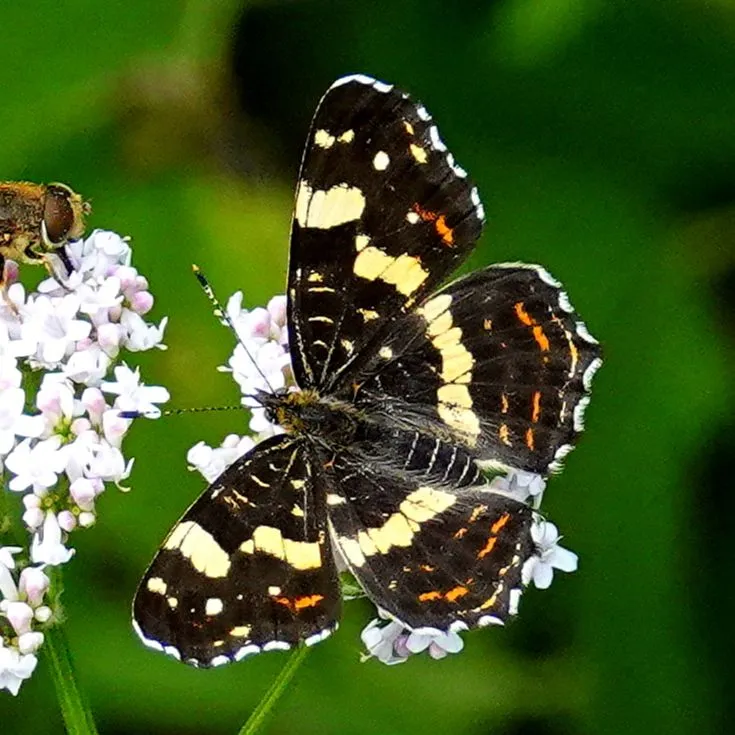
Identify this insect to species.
Araschnia levana
